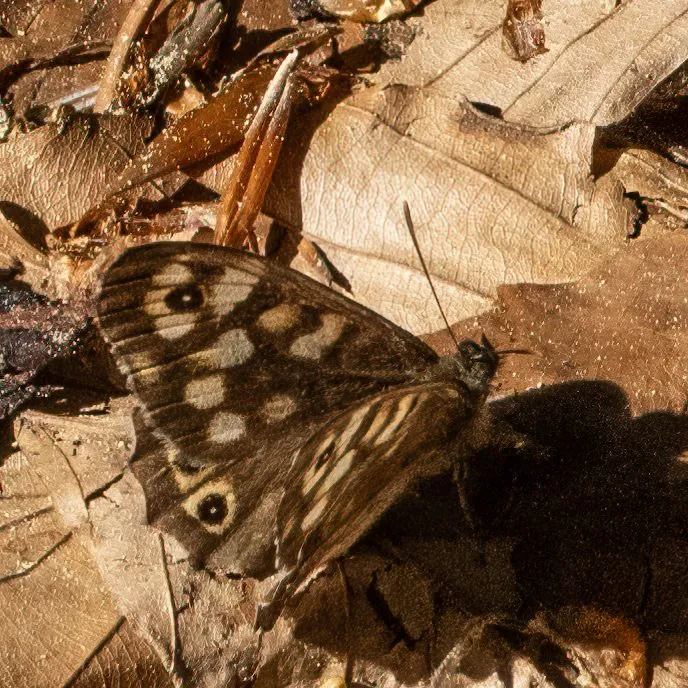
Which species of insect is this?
Pararge aegeria
